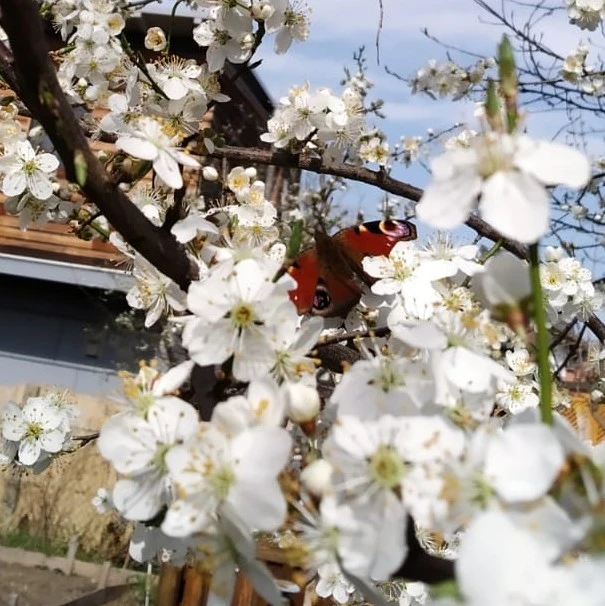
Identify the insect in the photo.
Aglais io
